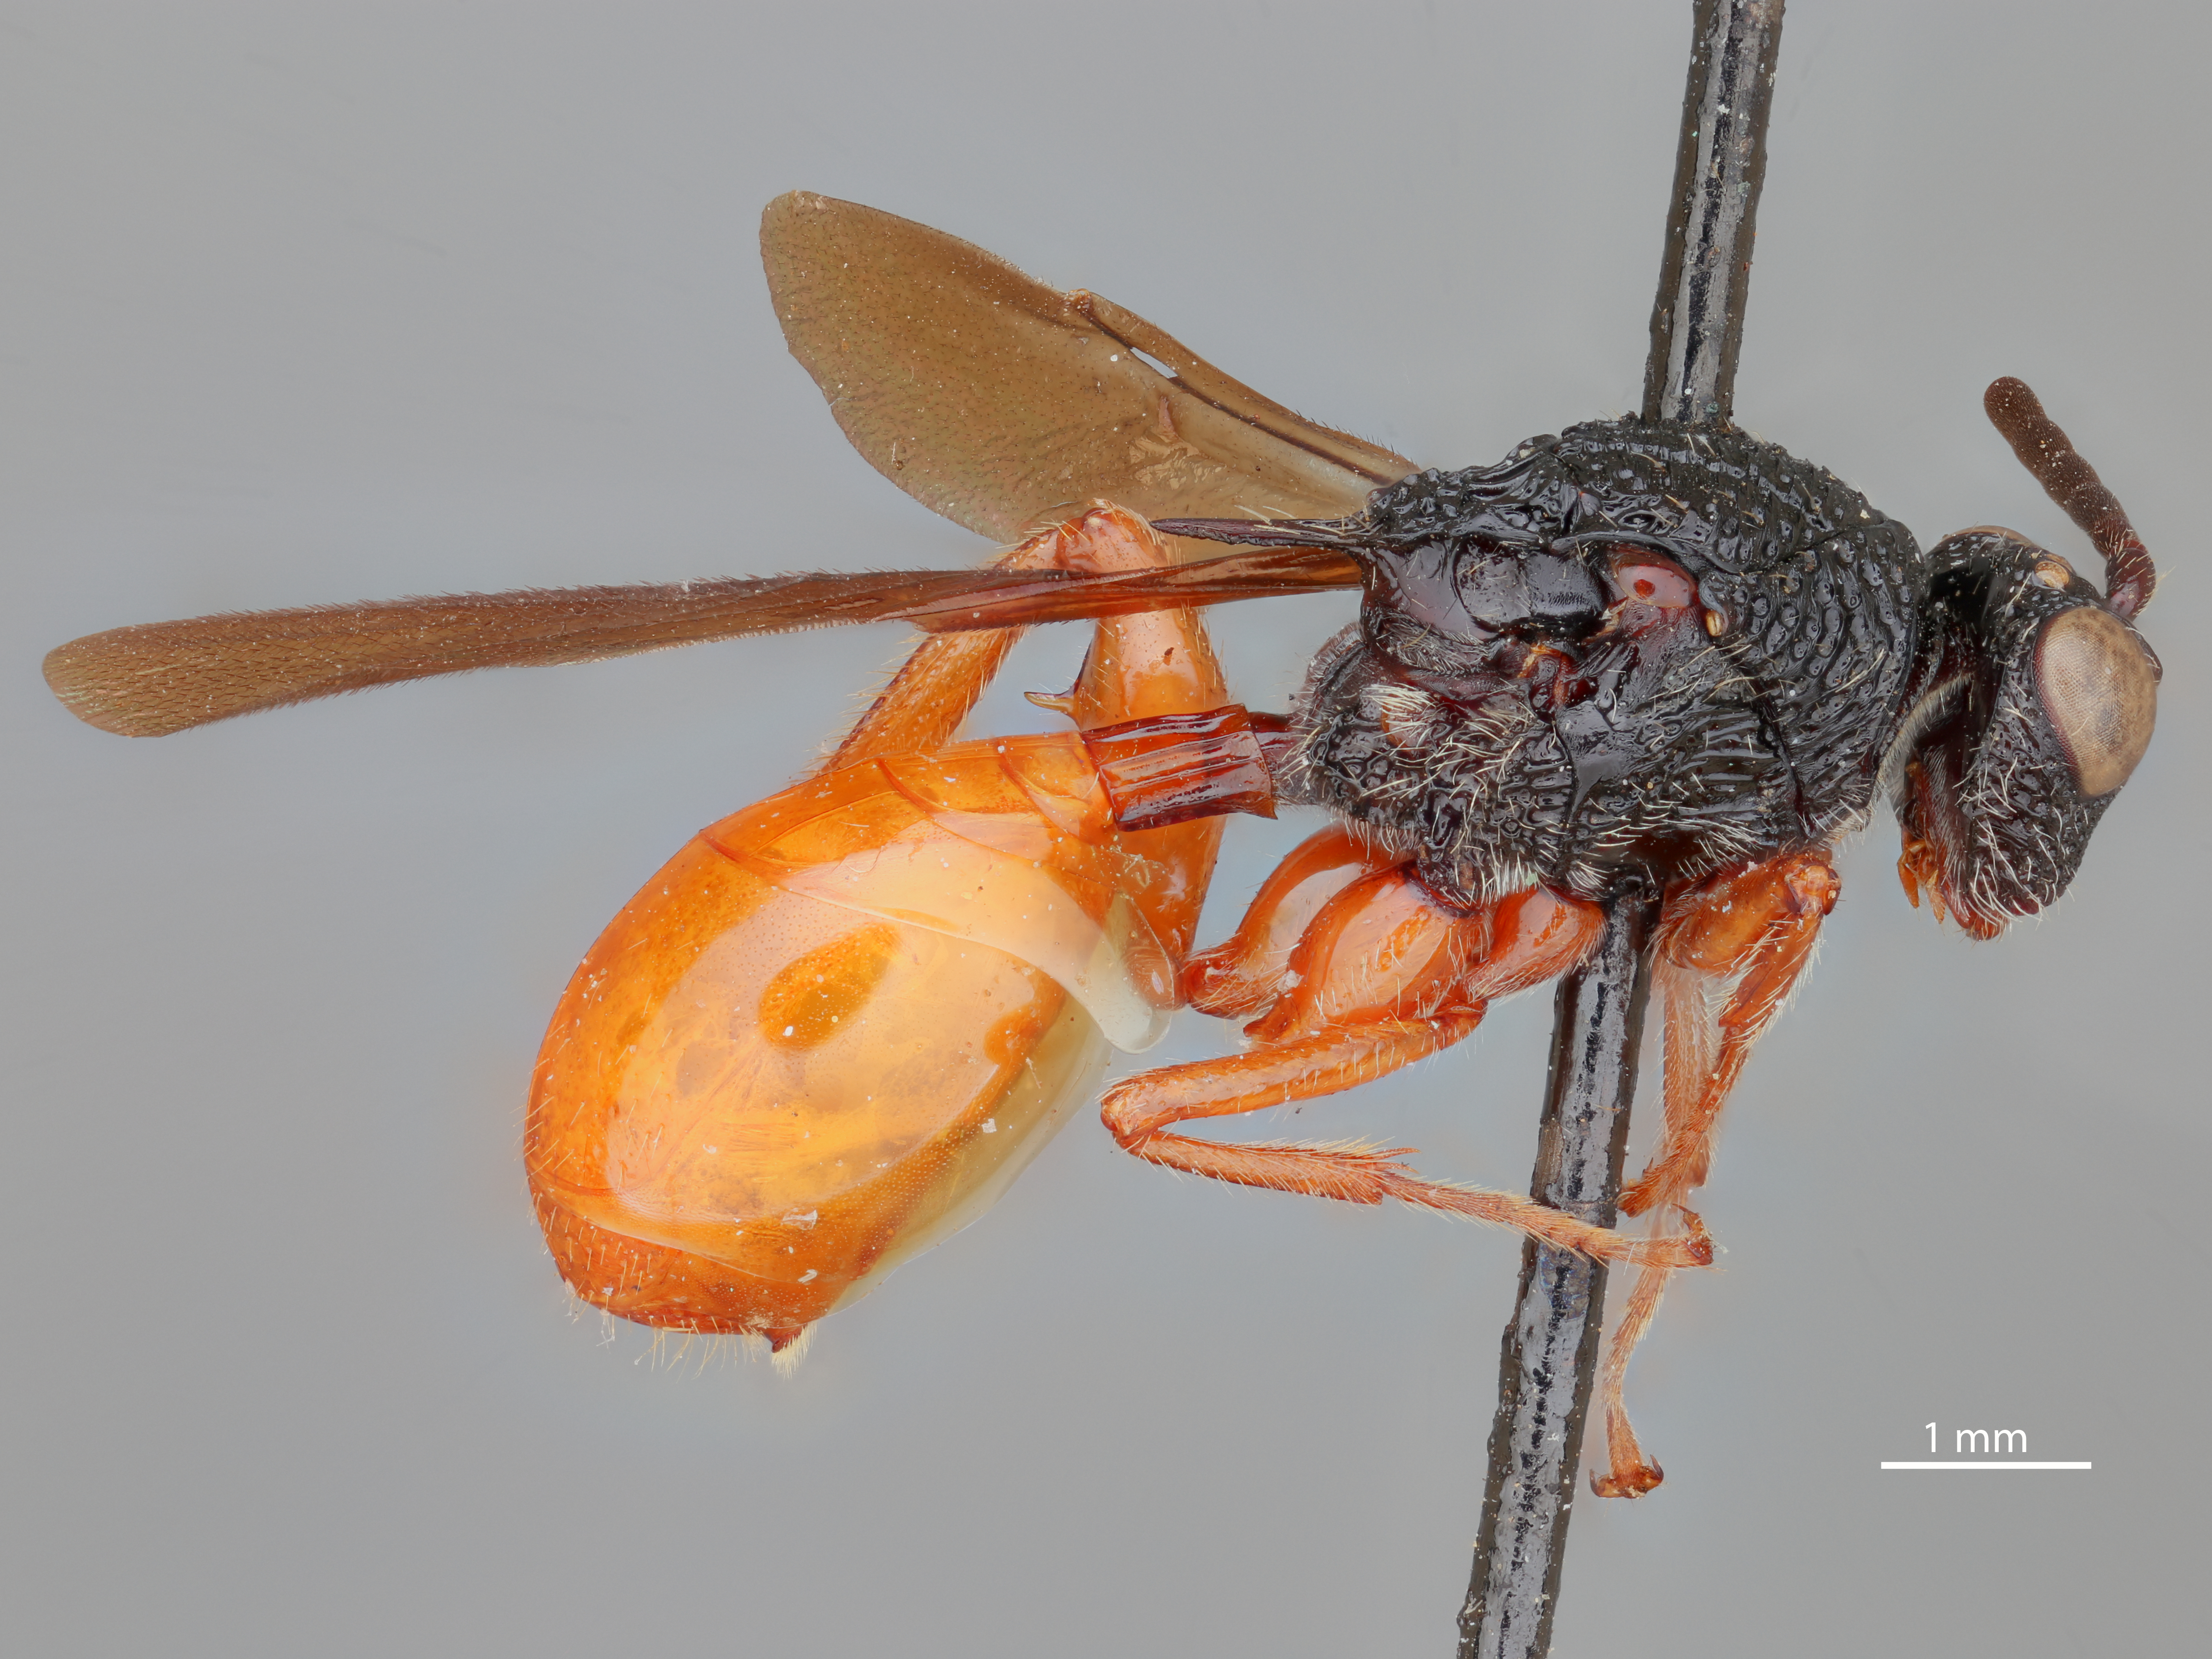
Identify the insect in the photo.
Oberthuerella eschara
